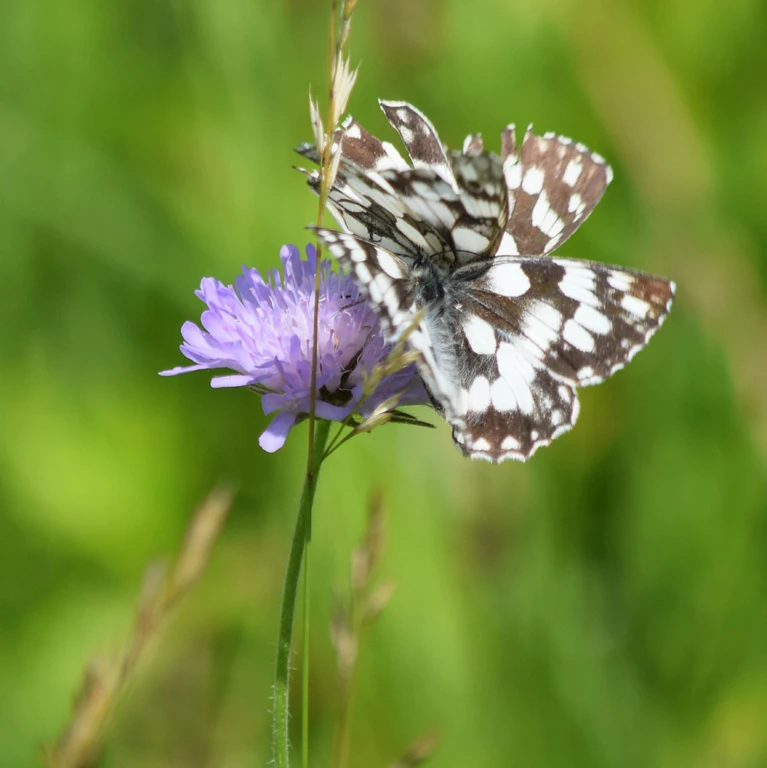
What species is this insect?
Melanargia galathea
